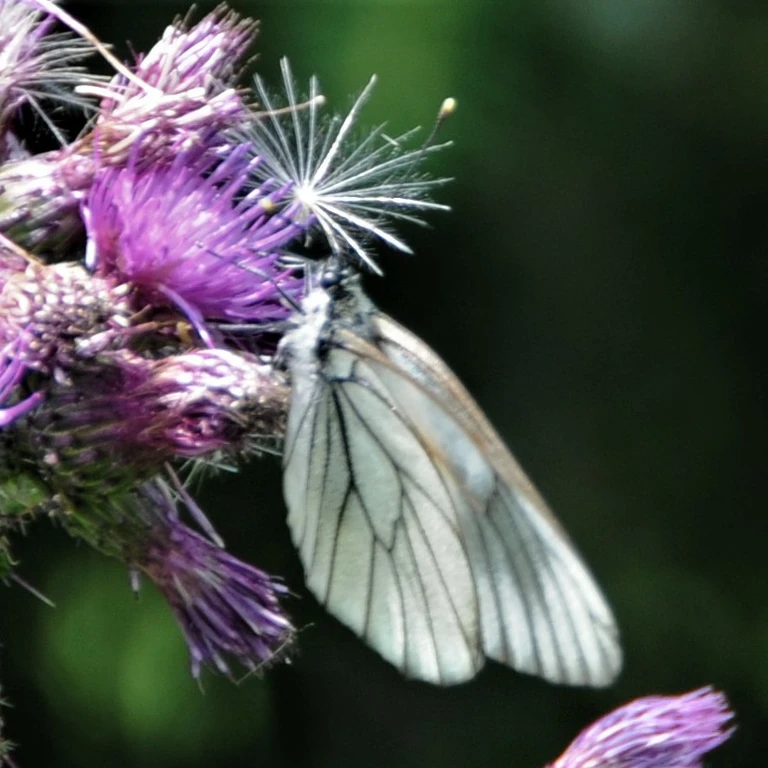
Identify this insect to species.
Aporia crataegi
